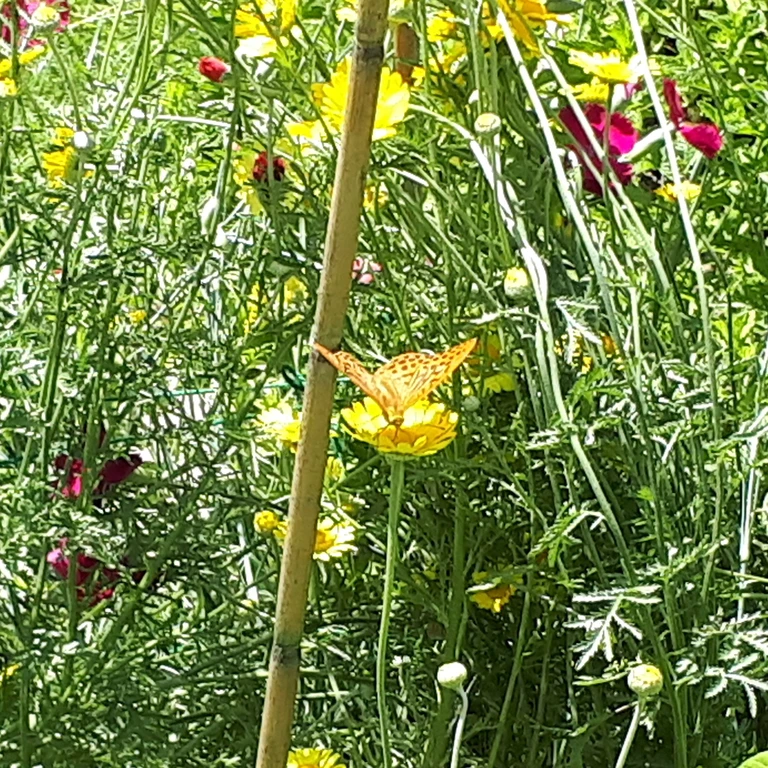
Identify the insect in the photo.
Argynnis paphia
